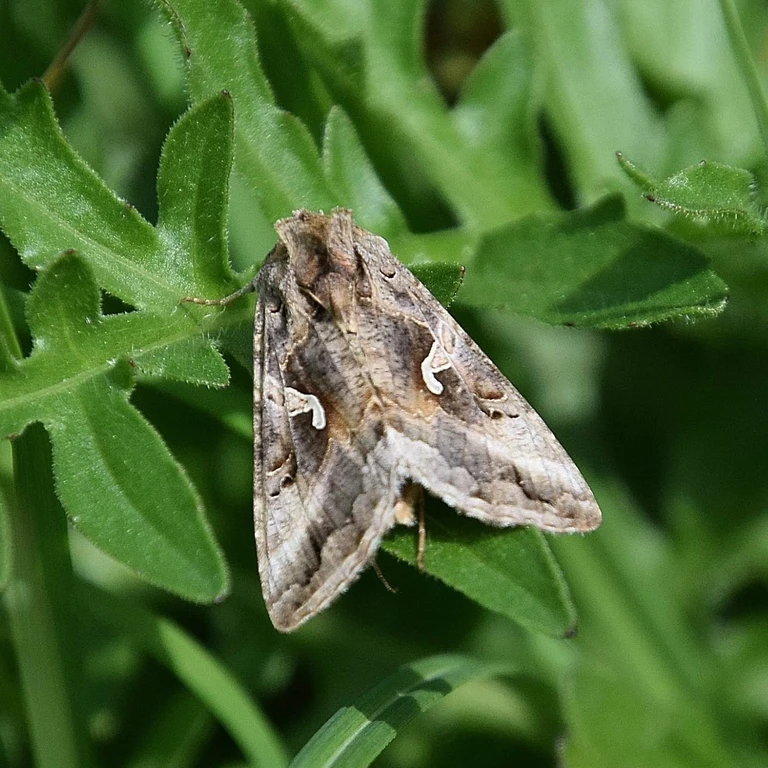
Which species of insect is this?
Autographa gamma
